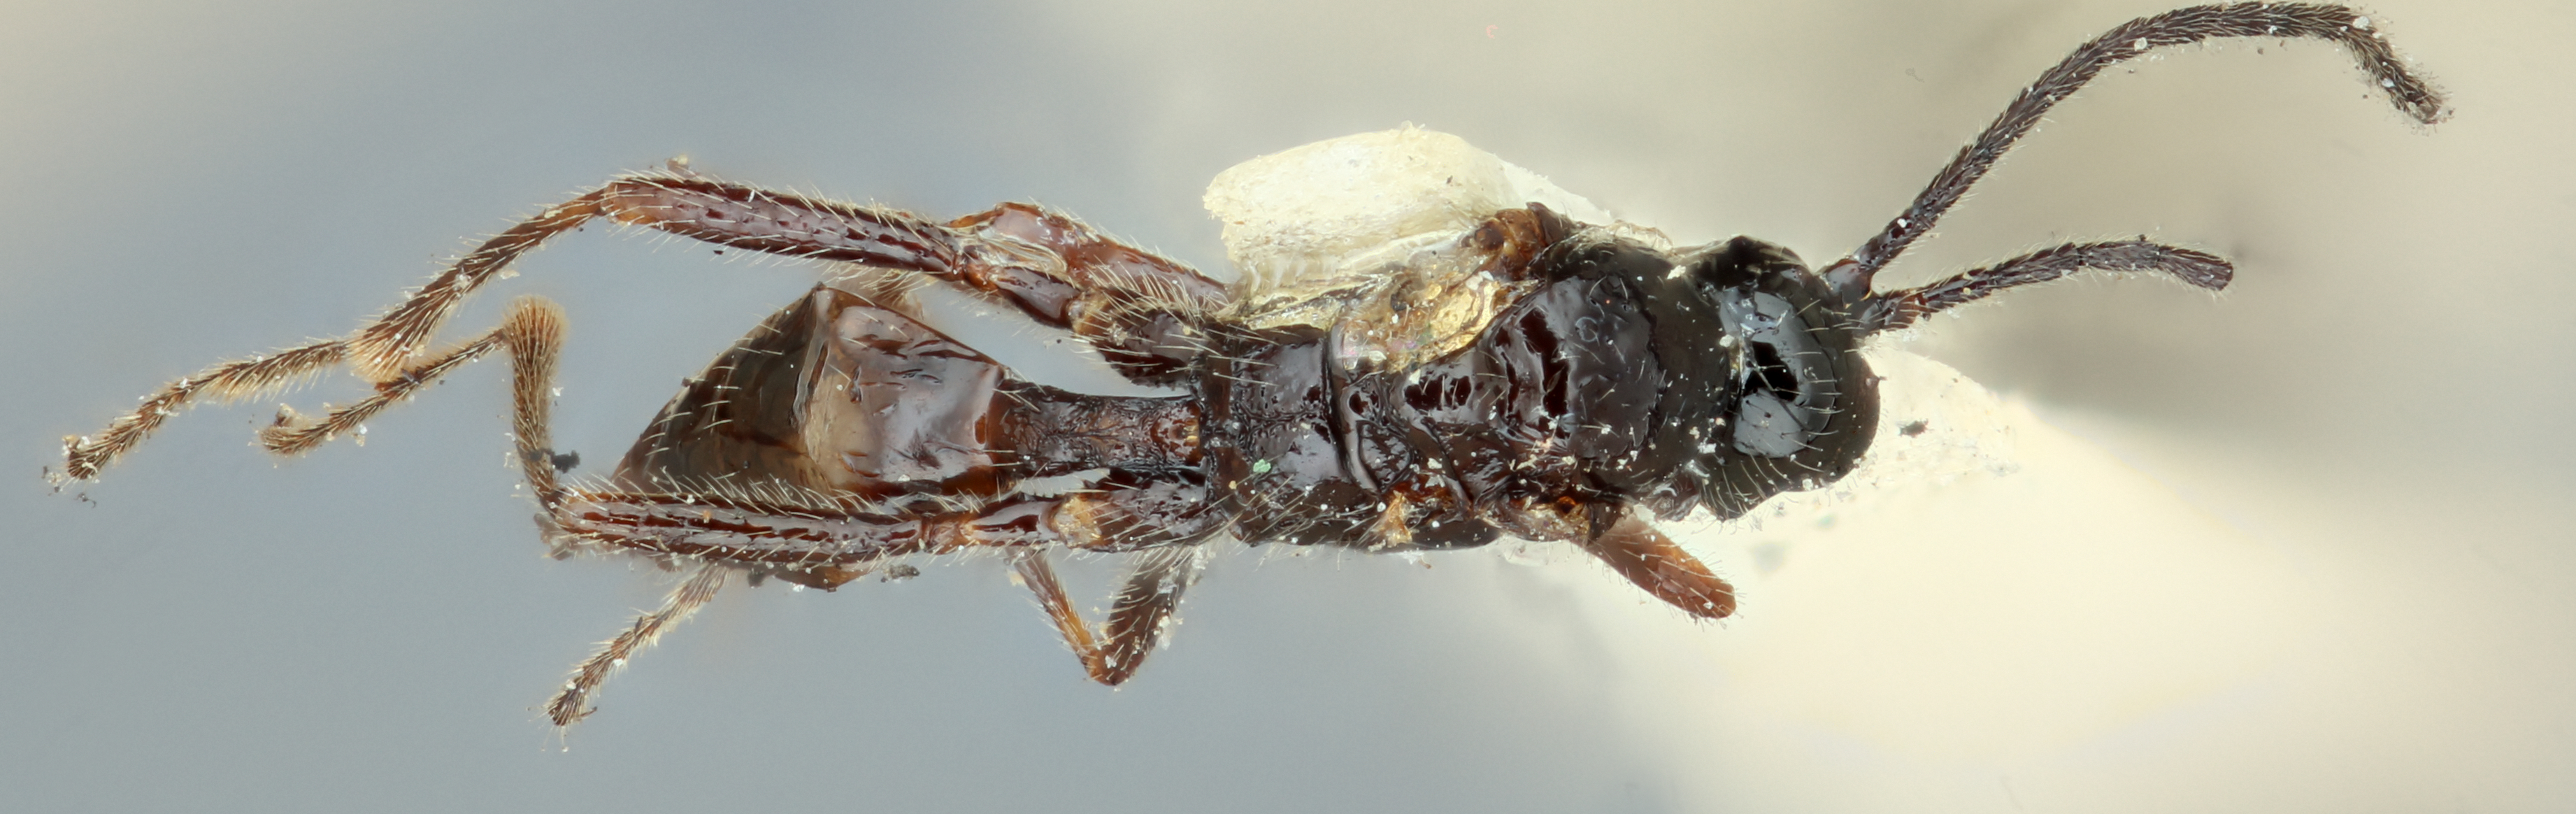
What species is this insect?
Aphidius frigidus
